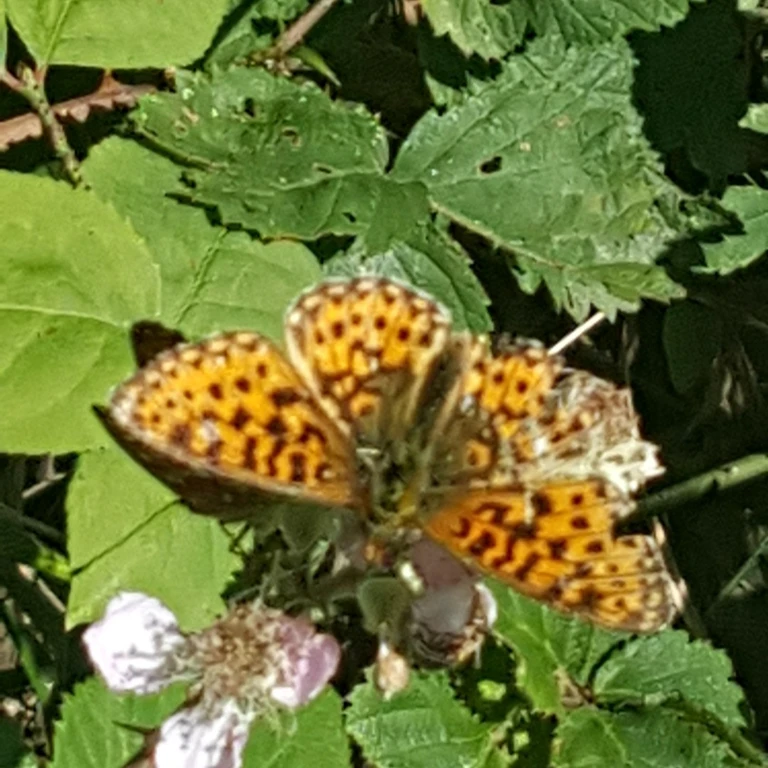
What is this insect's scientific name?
Boloria dia
